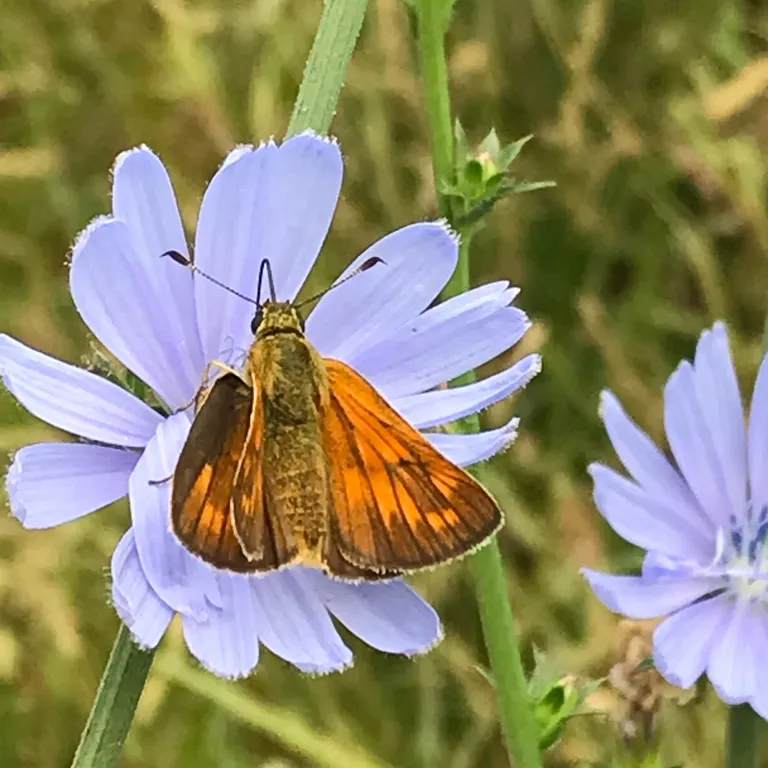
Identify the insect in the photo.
Ochlodes sylvanus (also Ochlodes venata)
